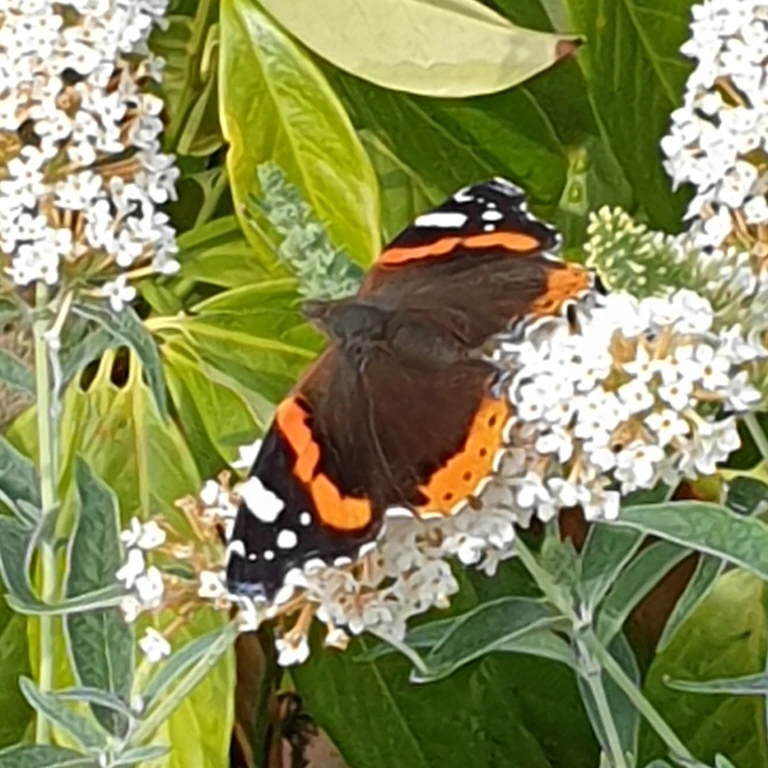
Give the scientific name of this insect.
Vanessa atalanta
